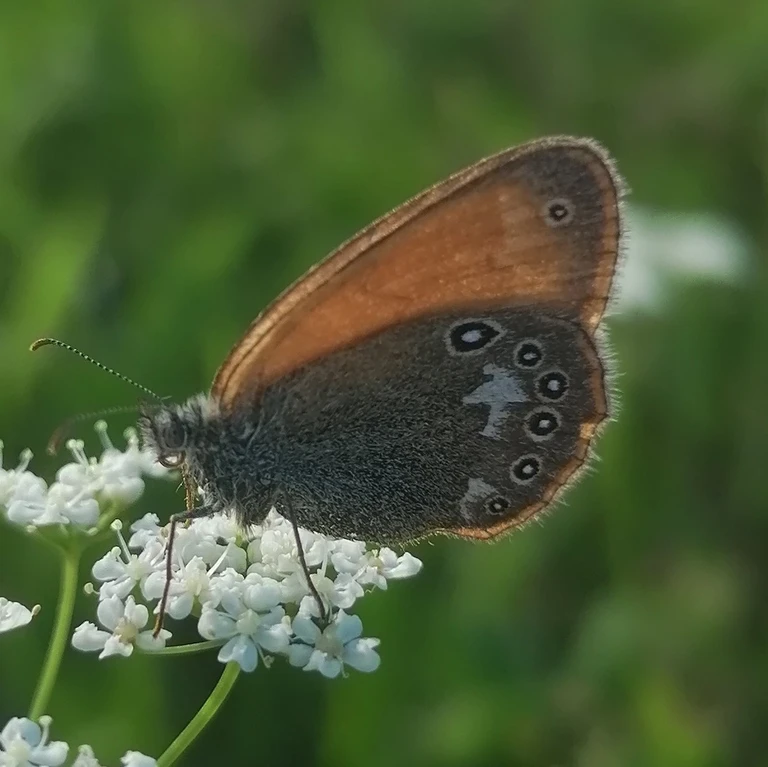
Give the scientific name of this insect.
Coenonympha glycerion (also Coenonympha iphis)
